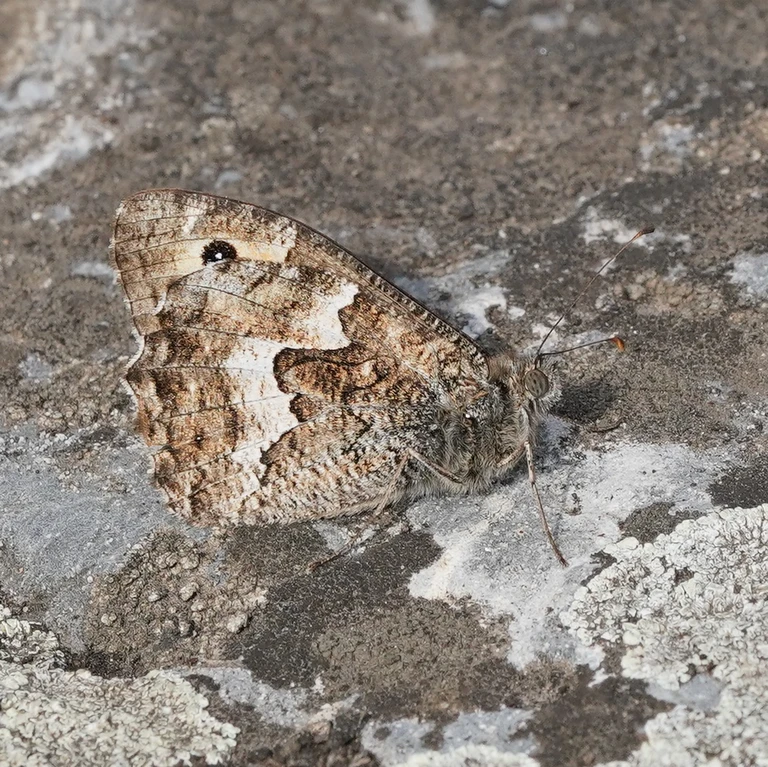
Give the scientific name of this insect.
Hipparchia semele
